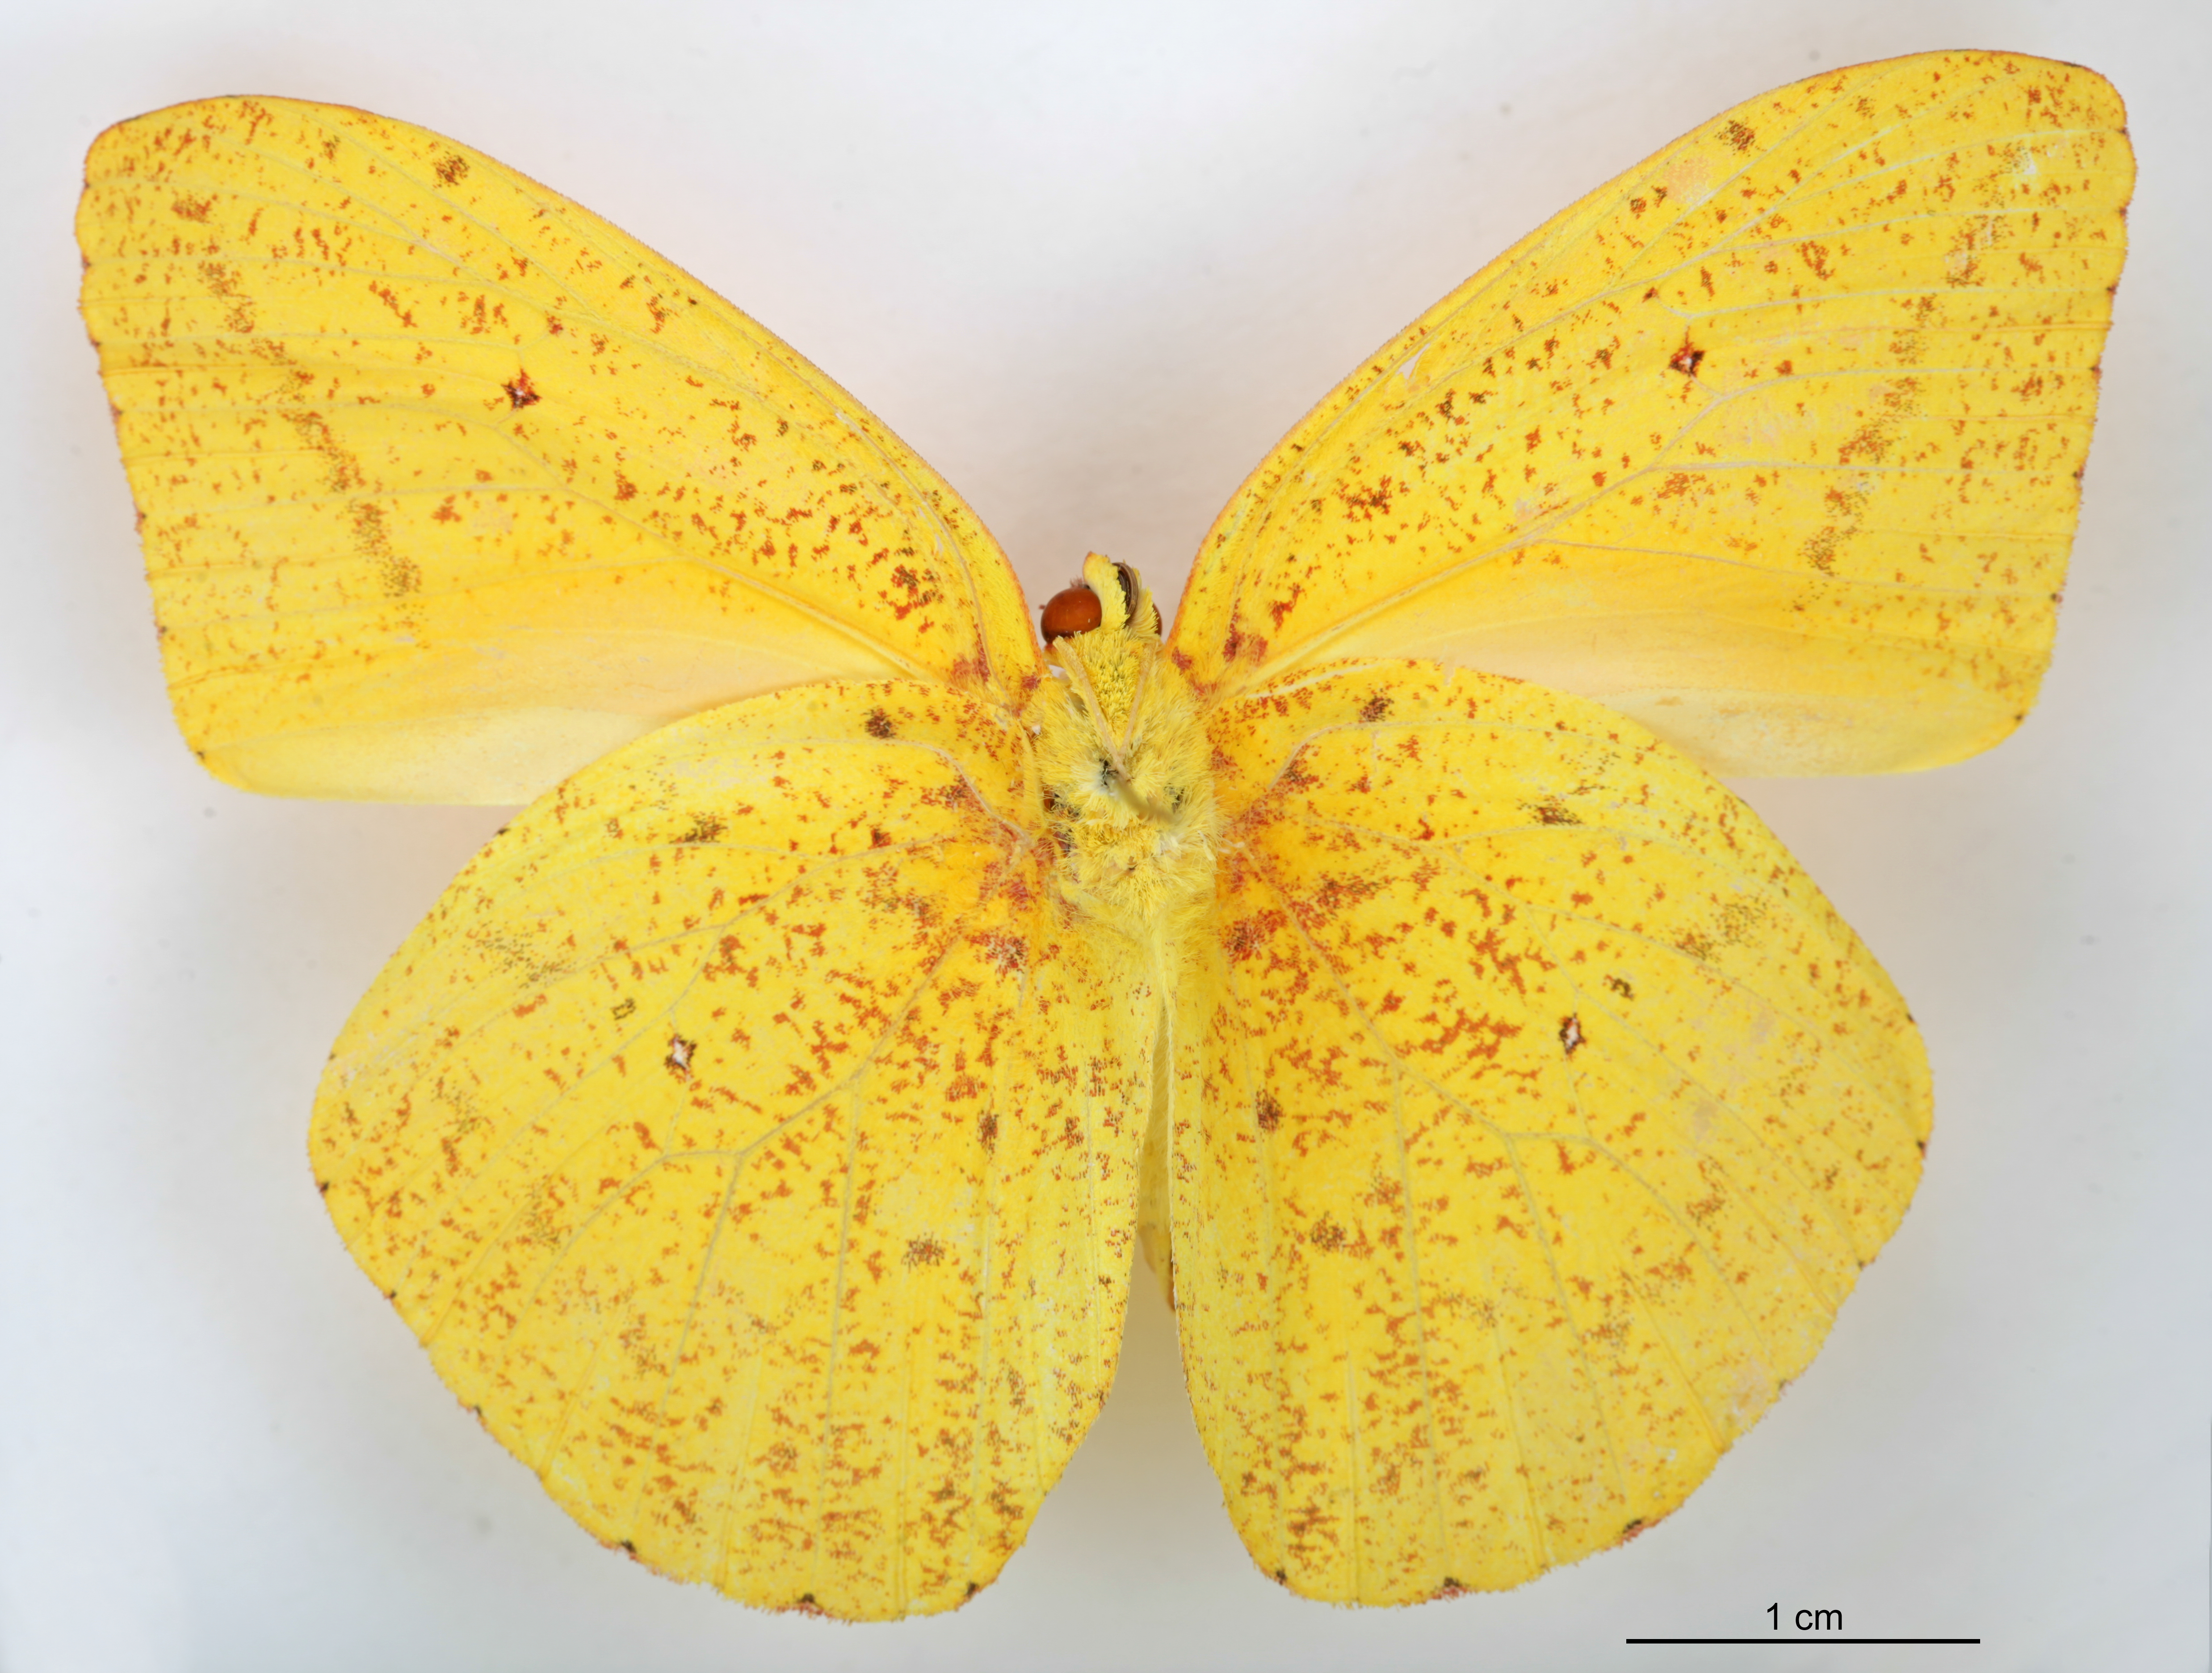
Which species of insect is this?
Phoebis agarithe
